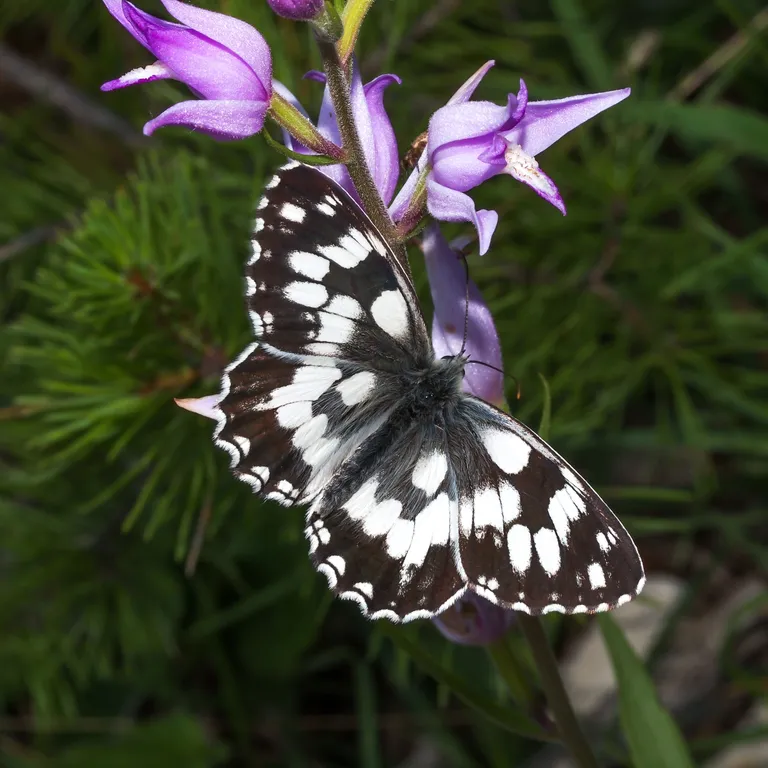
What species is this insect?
Melanargia galathea
